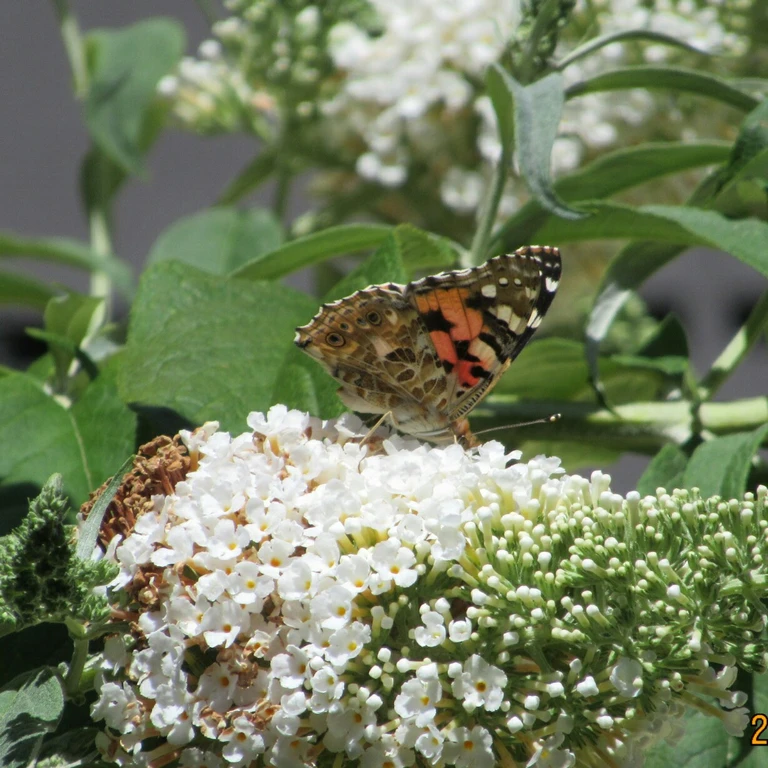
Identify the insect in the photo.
Vanessa cardui
